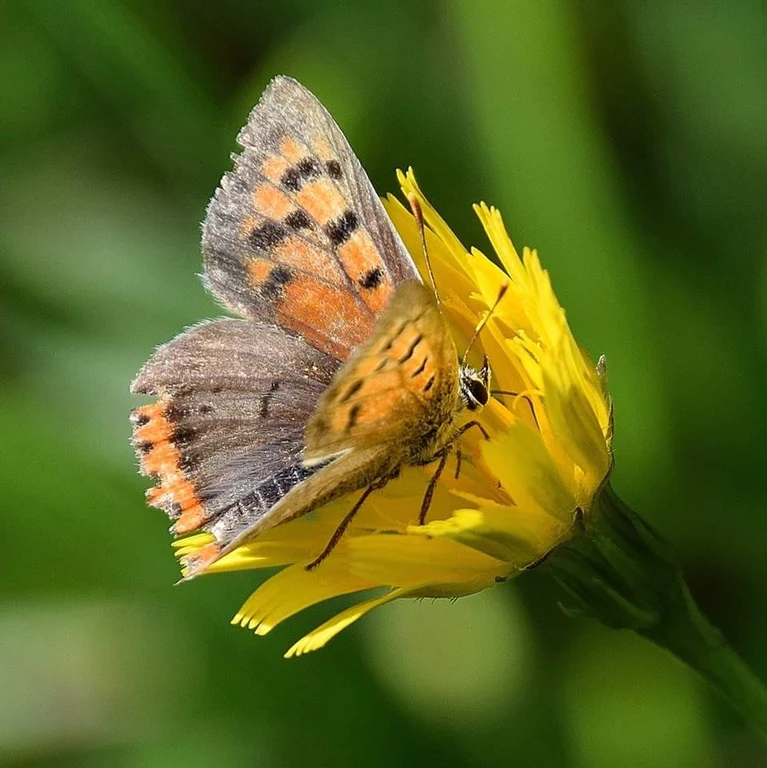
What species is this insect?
Lycaena phlaeas
